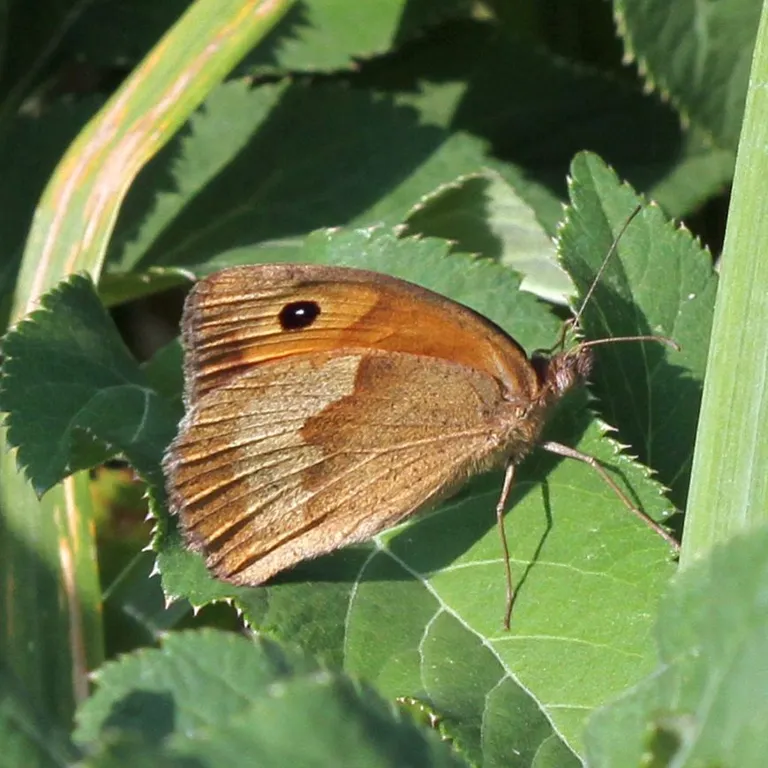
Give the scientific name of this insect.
Maniola jurtina
